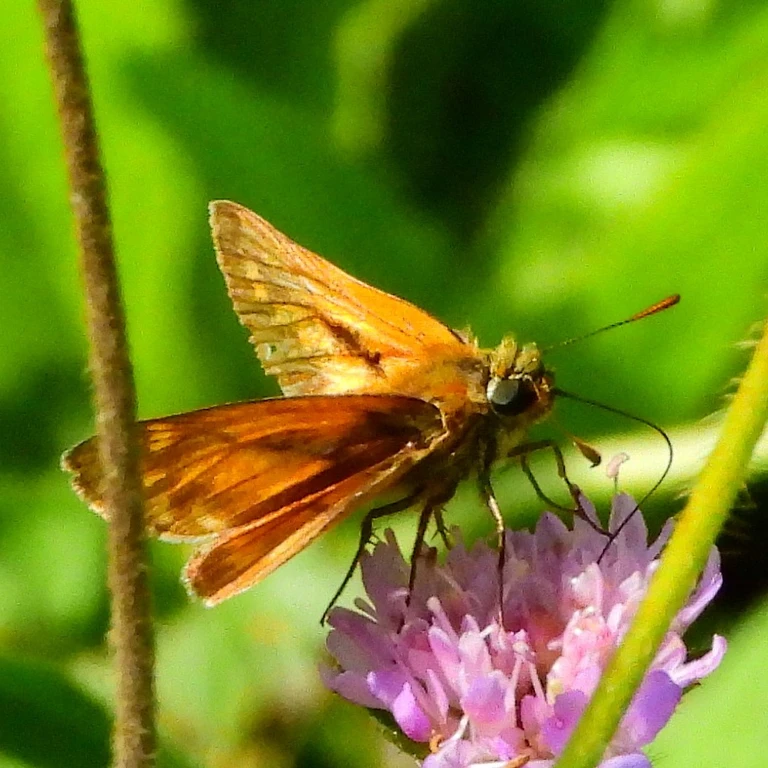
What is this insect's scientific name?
Ochlodes sylvanus (also Ochlodes venata)
